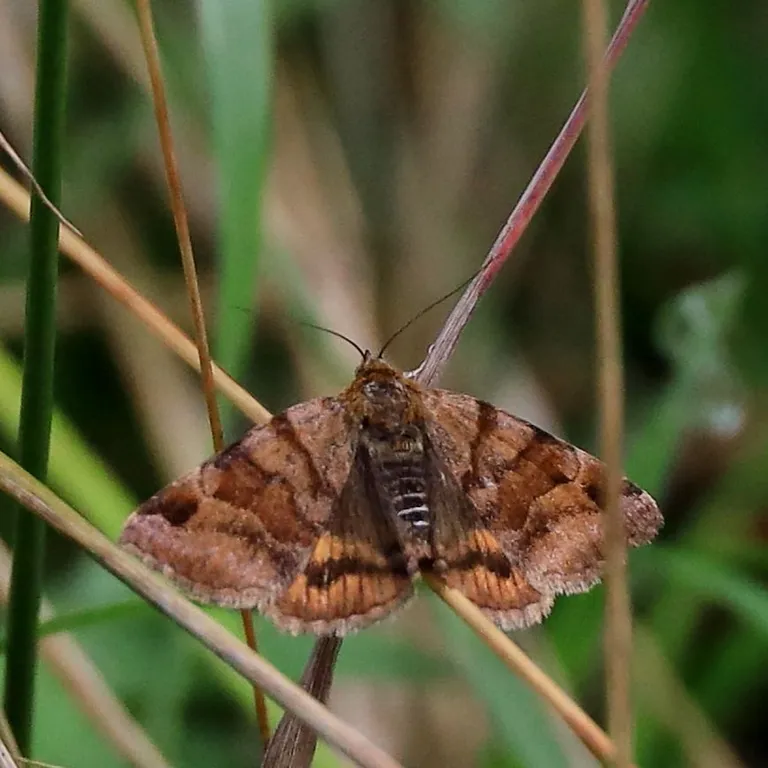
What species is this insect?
Euclidia glyphica
